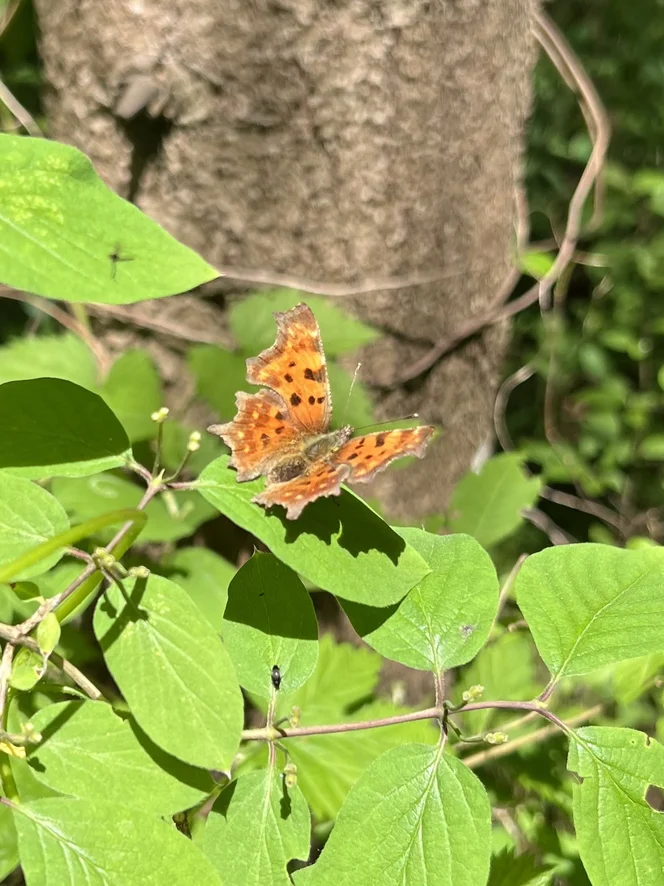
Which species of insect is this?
Polygonia c-album
